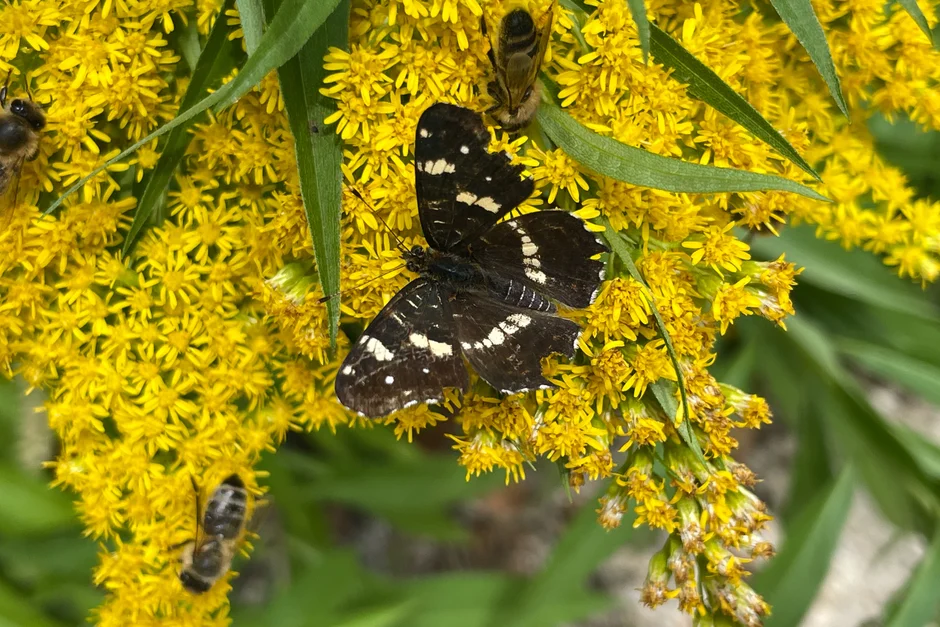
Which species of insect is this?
Araschnia levana
